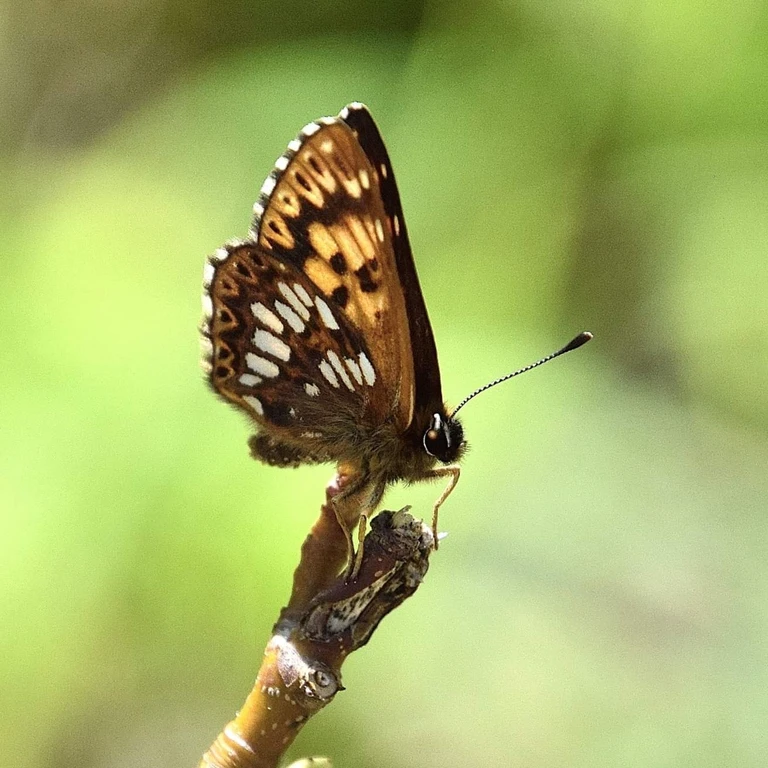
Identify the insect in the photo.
Hamearis lucina
